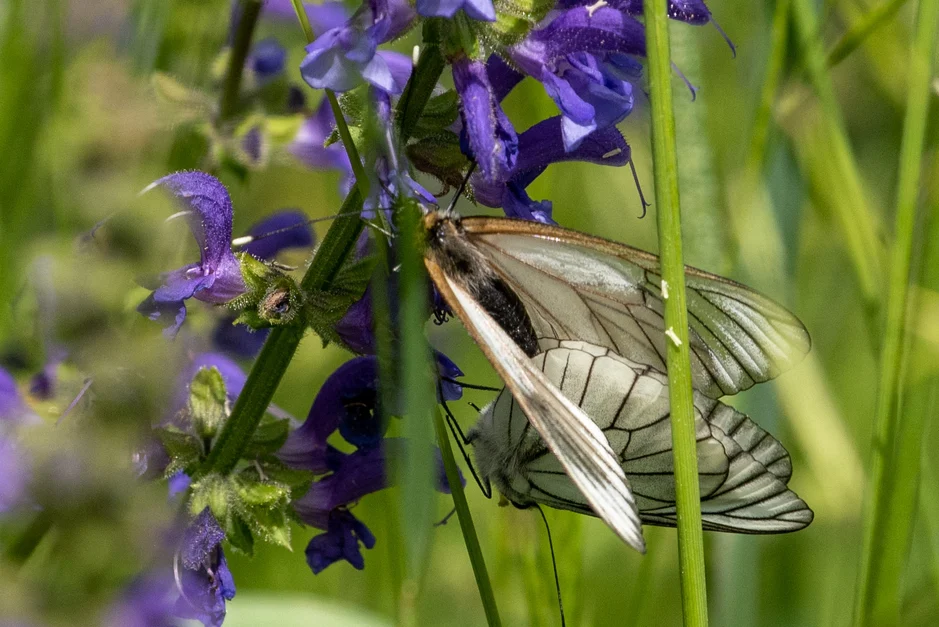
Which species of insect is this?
Aporia crataegi
